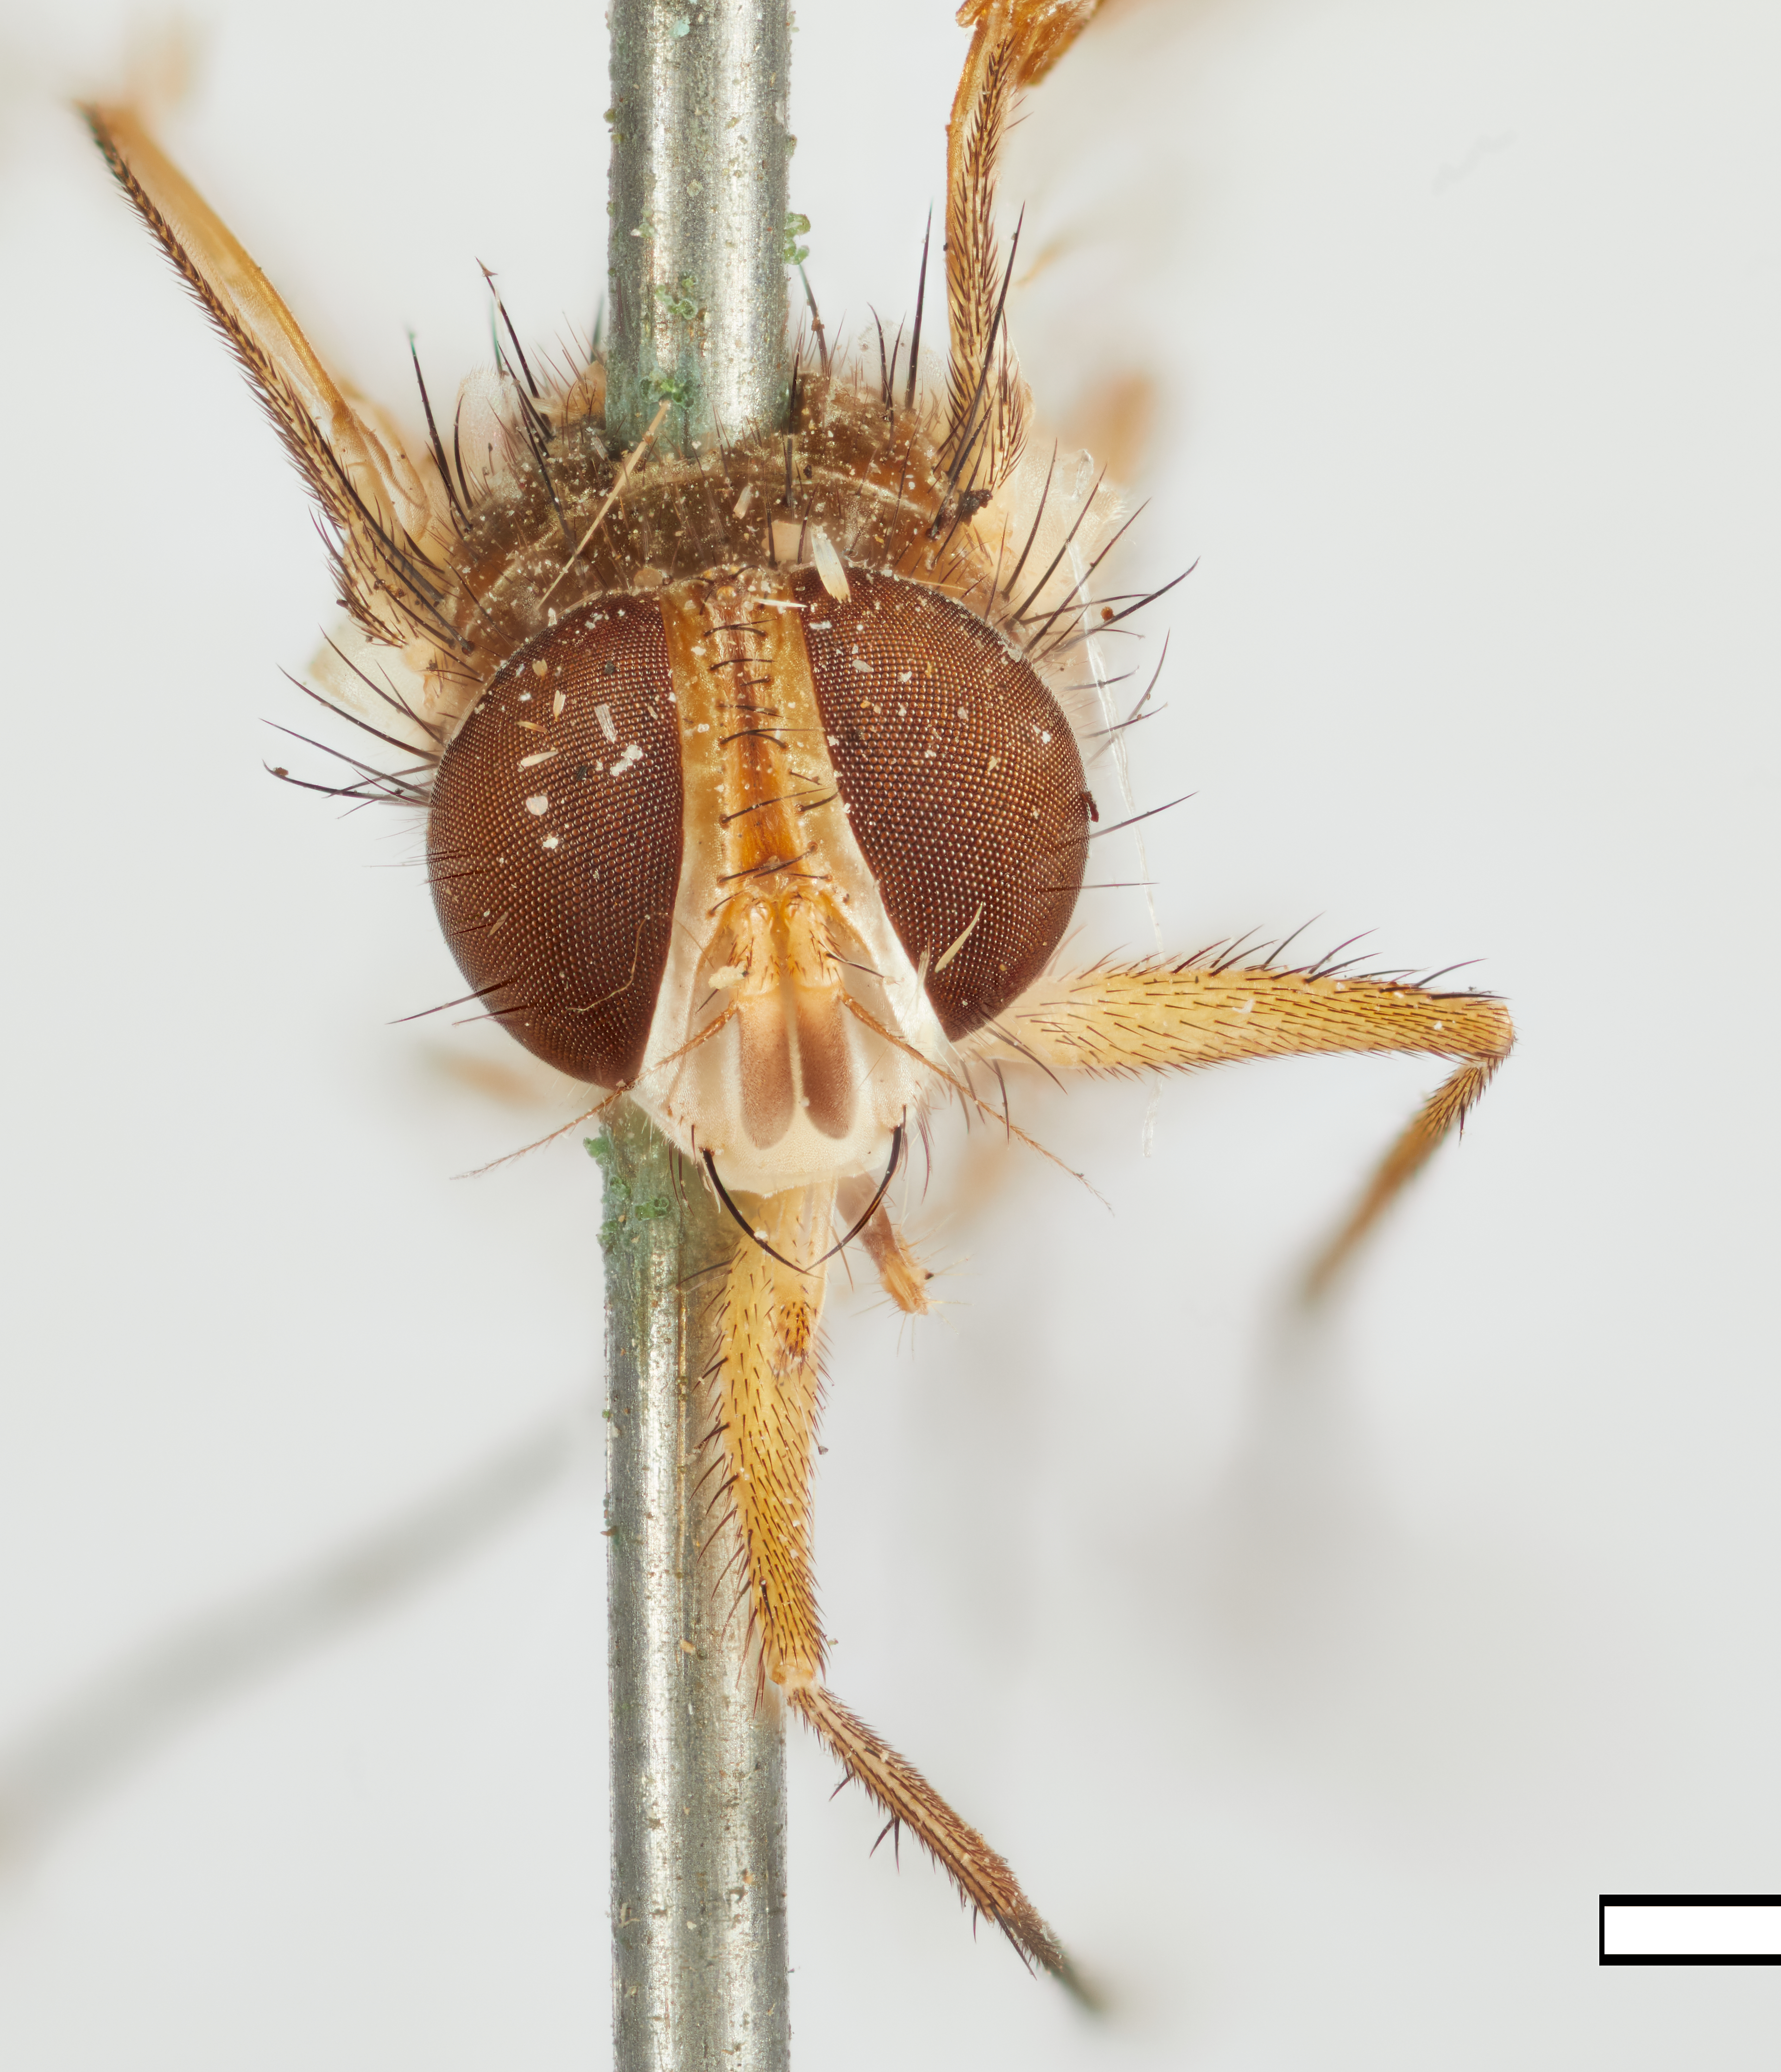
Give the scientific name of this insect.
Myiobia depile
